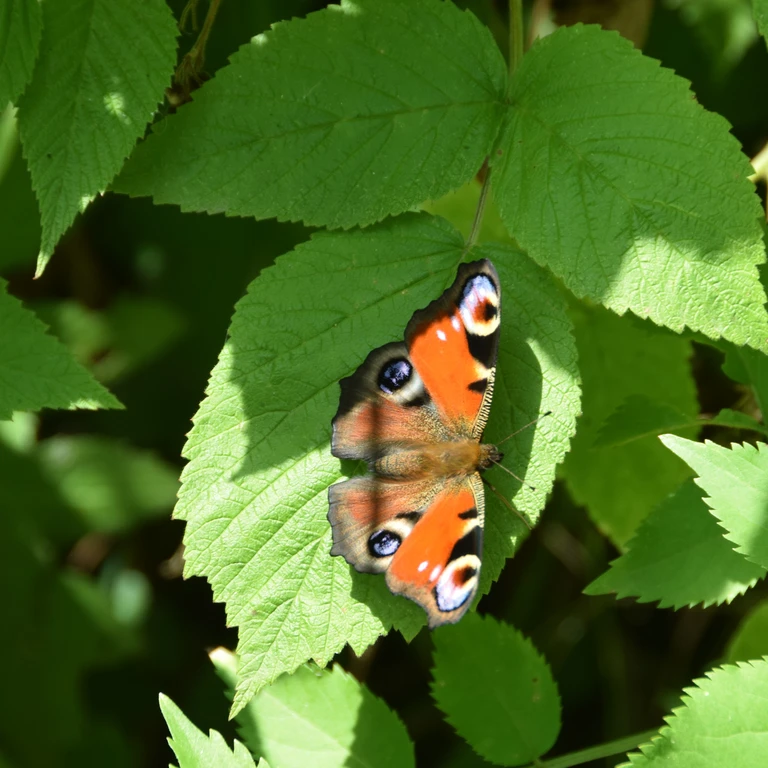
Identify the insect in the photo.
Aglais io
